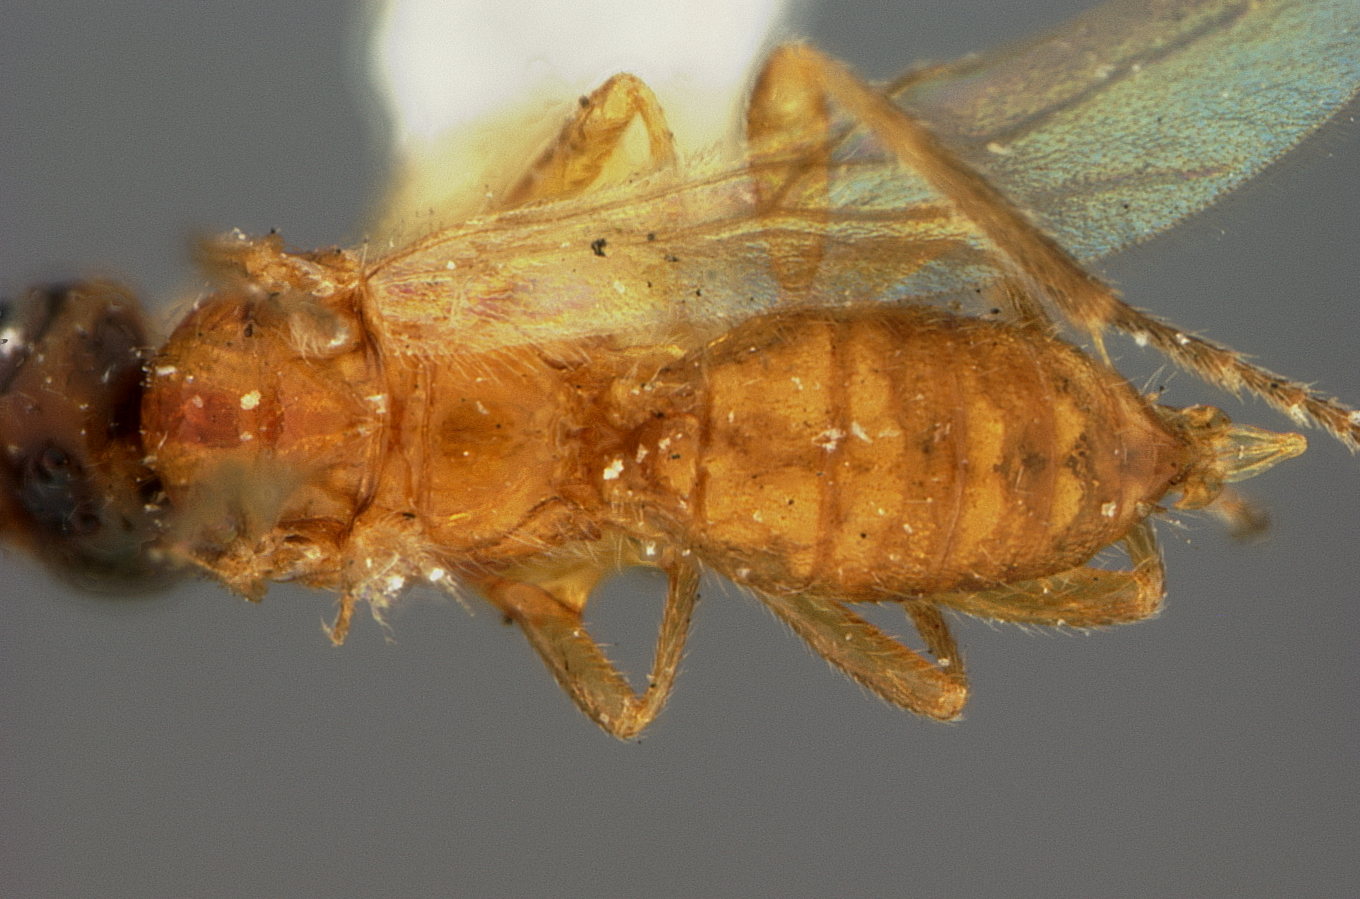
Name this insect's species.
Bracon anthonomi
